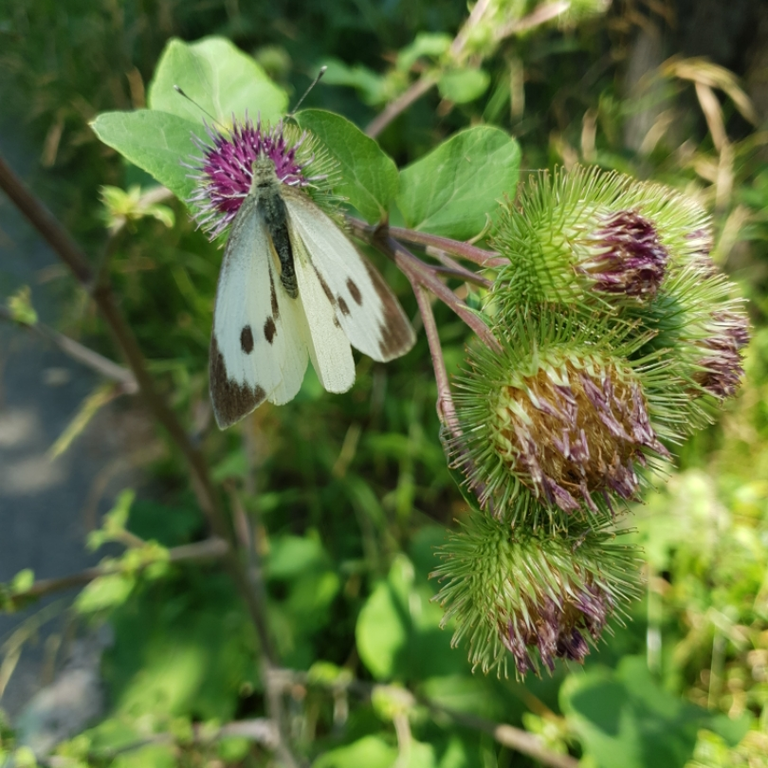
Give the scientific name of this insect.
Pieris brassicae
